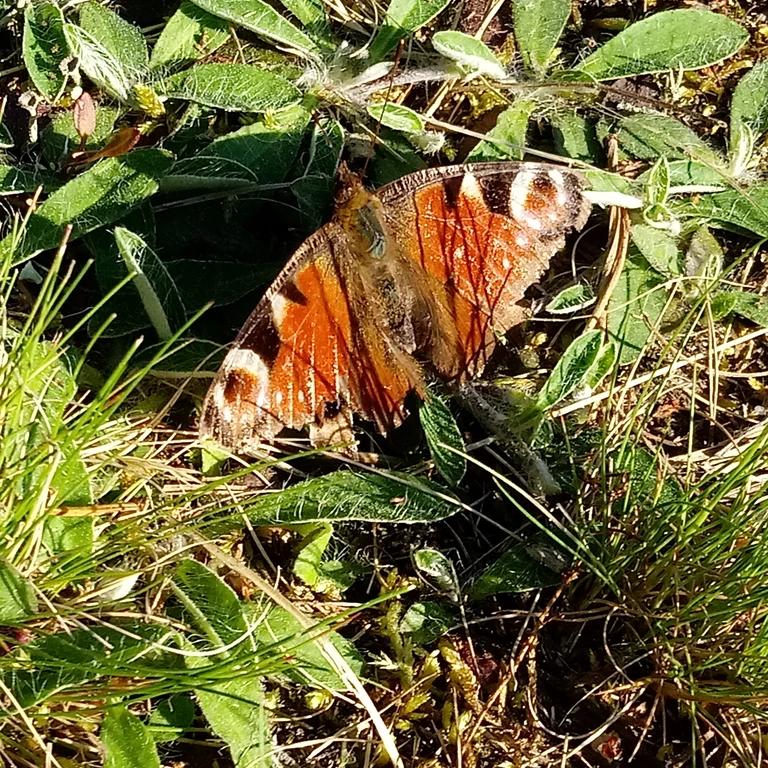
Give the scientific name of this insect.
Aglais io
